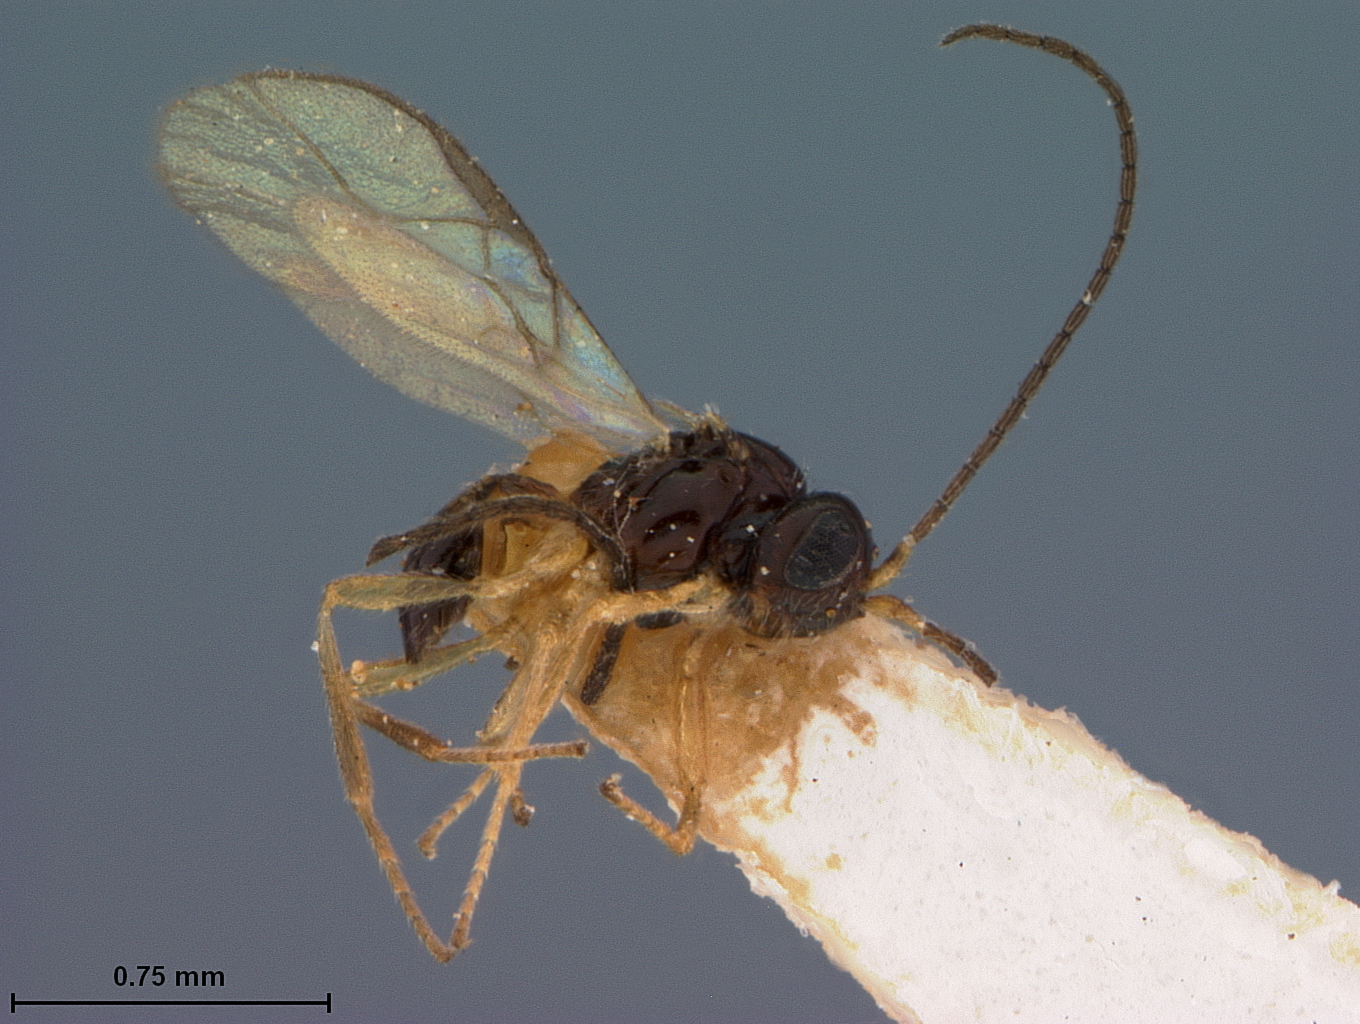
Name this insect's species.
Opius tropaeoli
